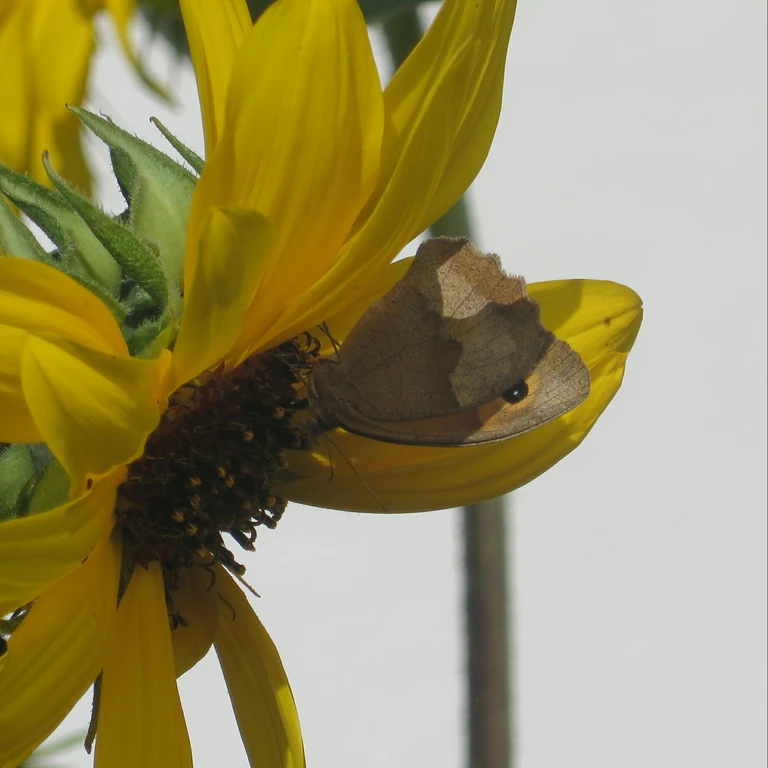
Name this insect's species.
Maniola jurtina
